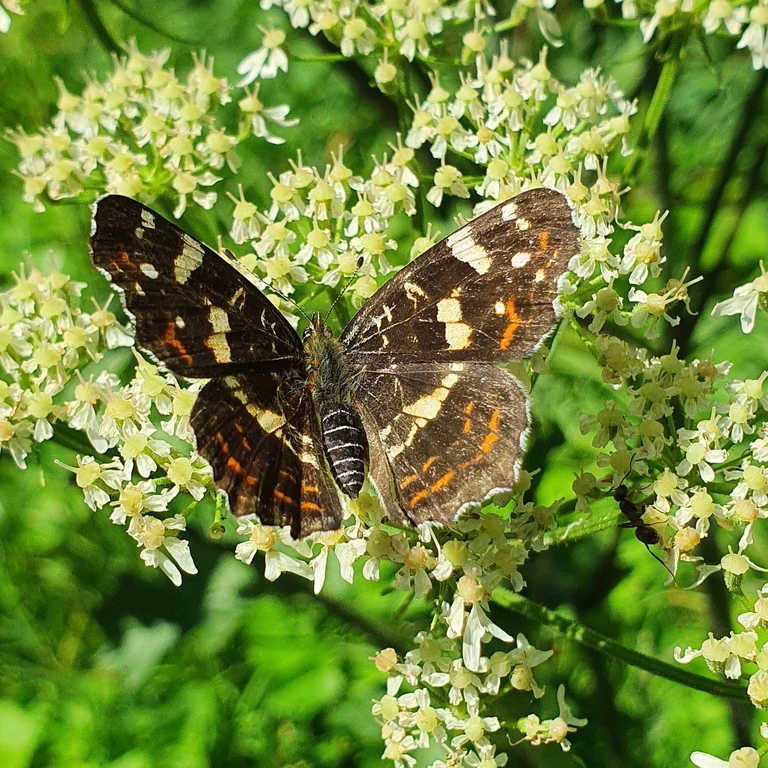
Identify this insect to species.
Araschnia levana
